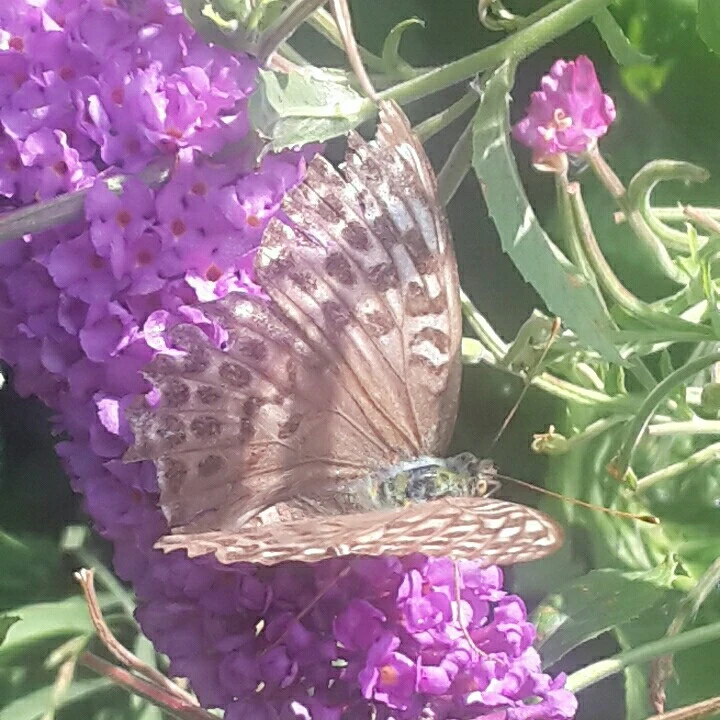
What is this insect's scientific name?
Argynnis paphia
